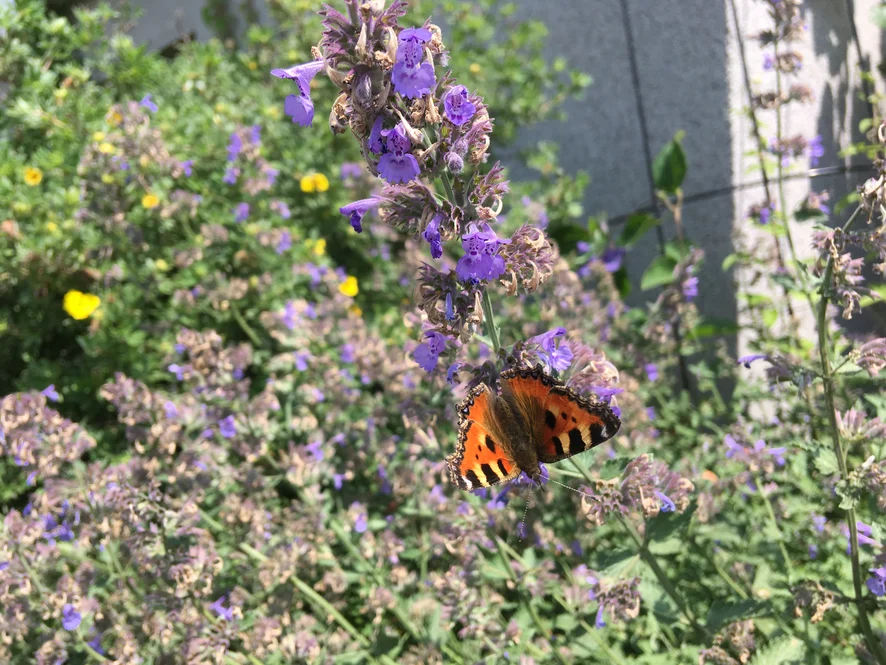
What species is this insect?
Aglais urticae
